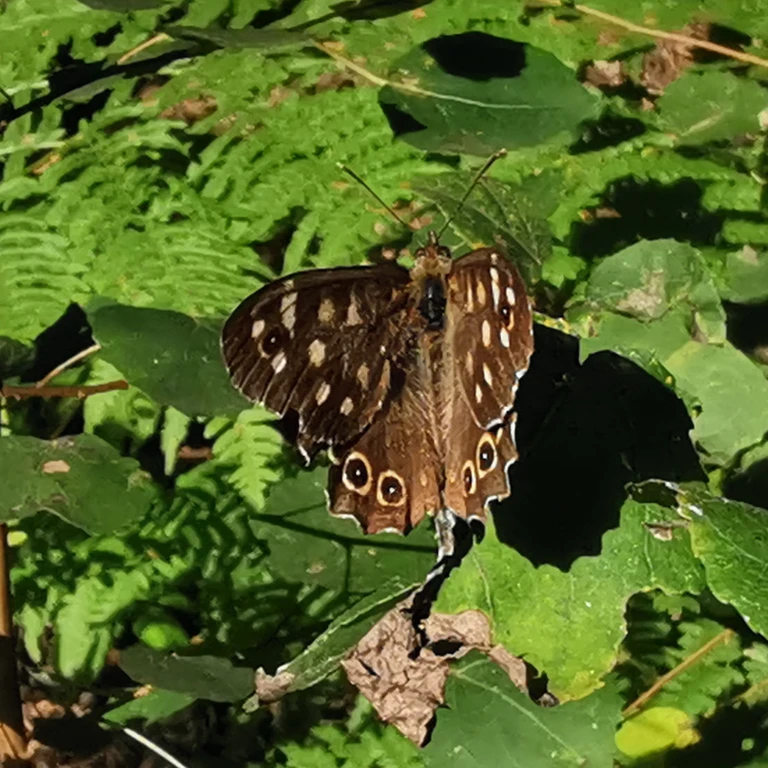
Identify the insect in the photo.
Pararge aegeria
